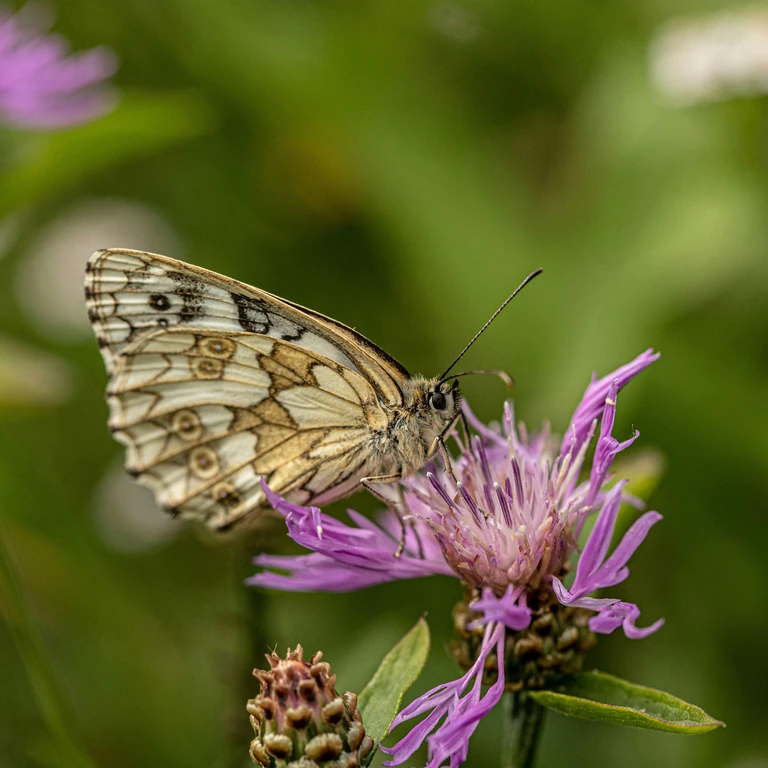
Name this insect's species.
Melanargia galathea
